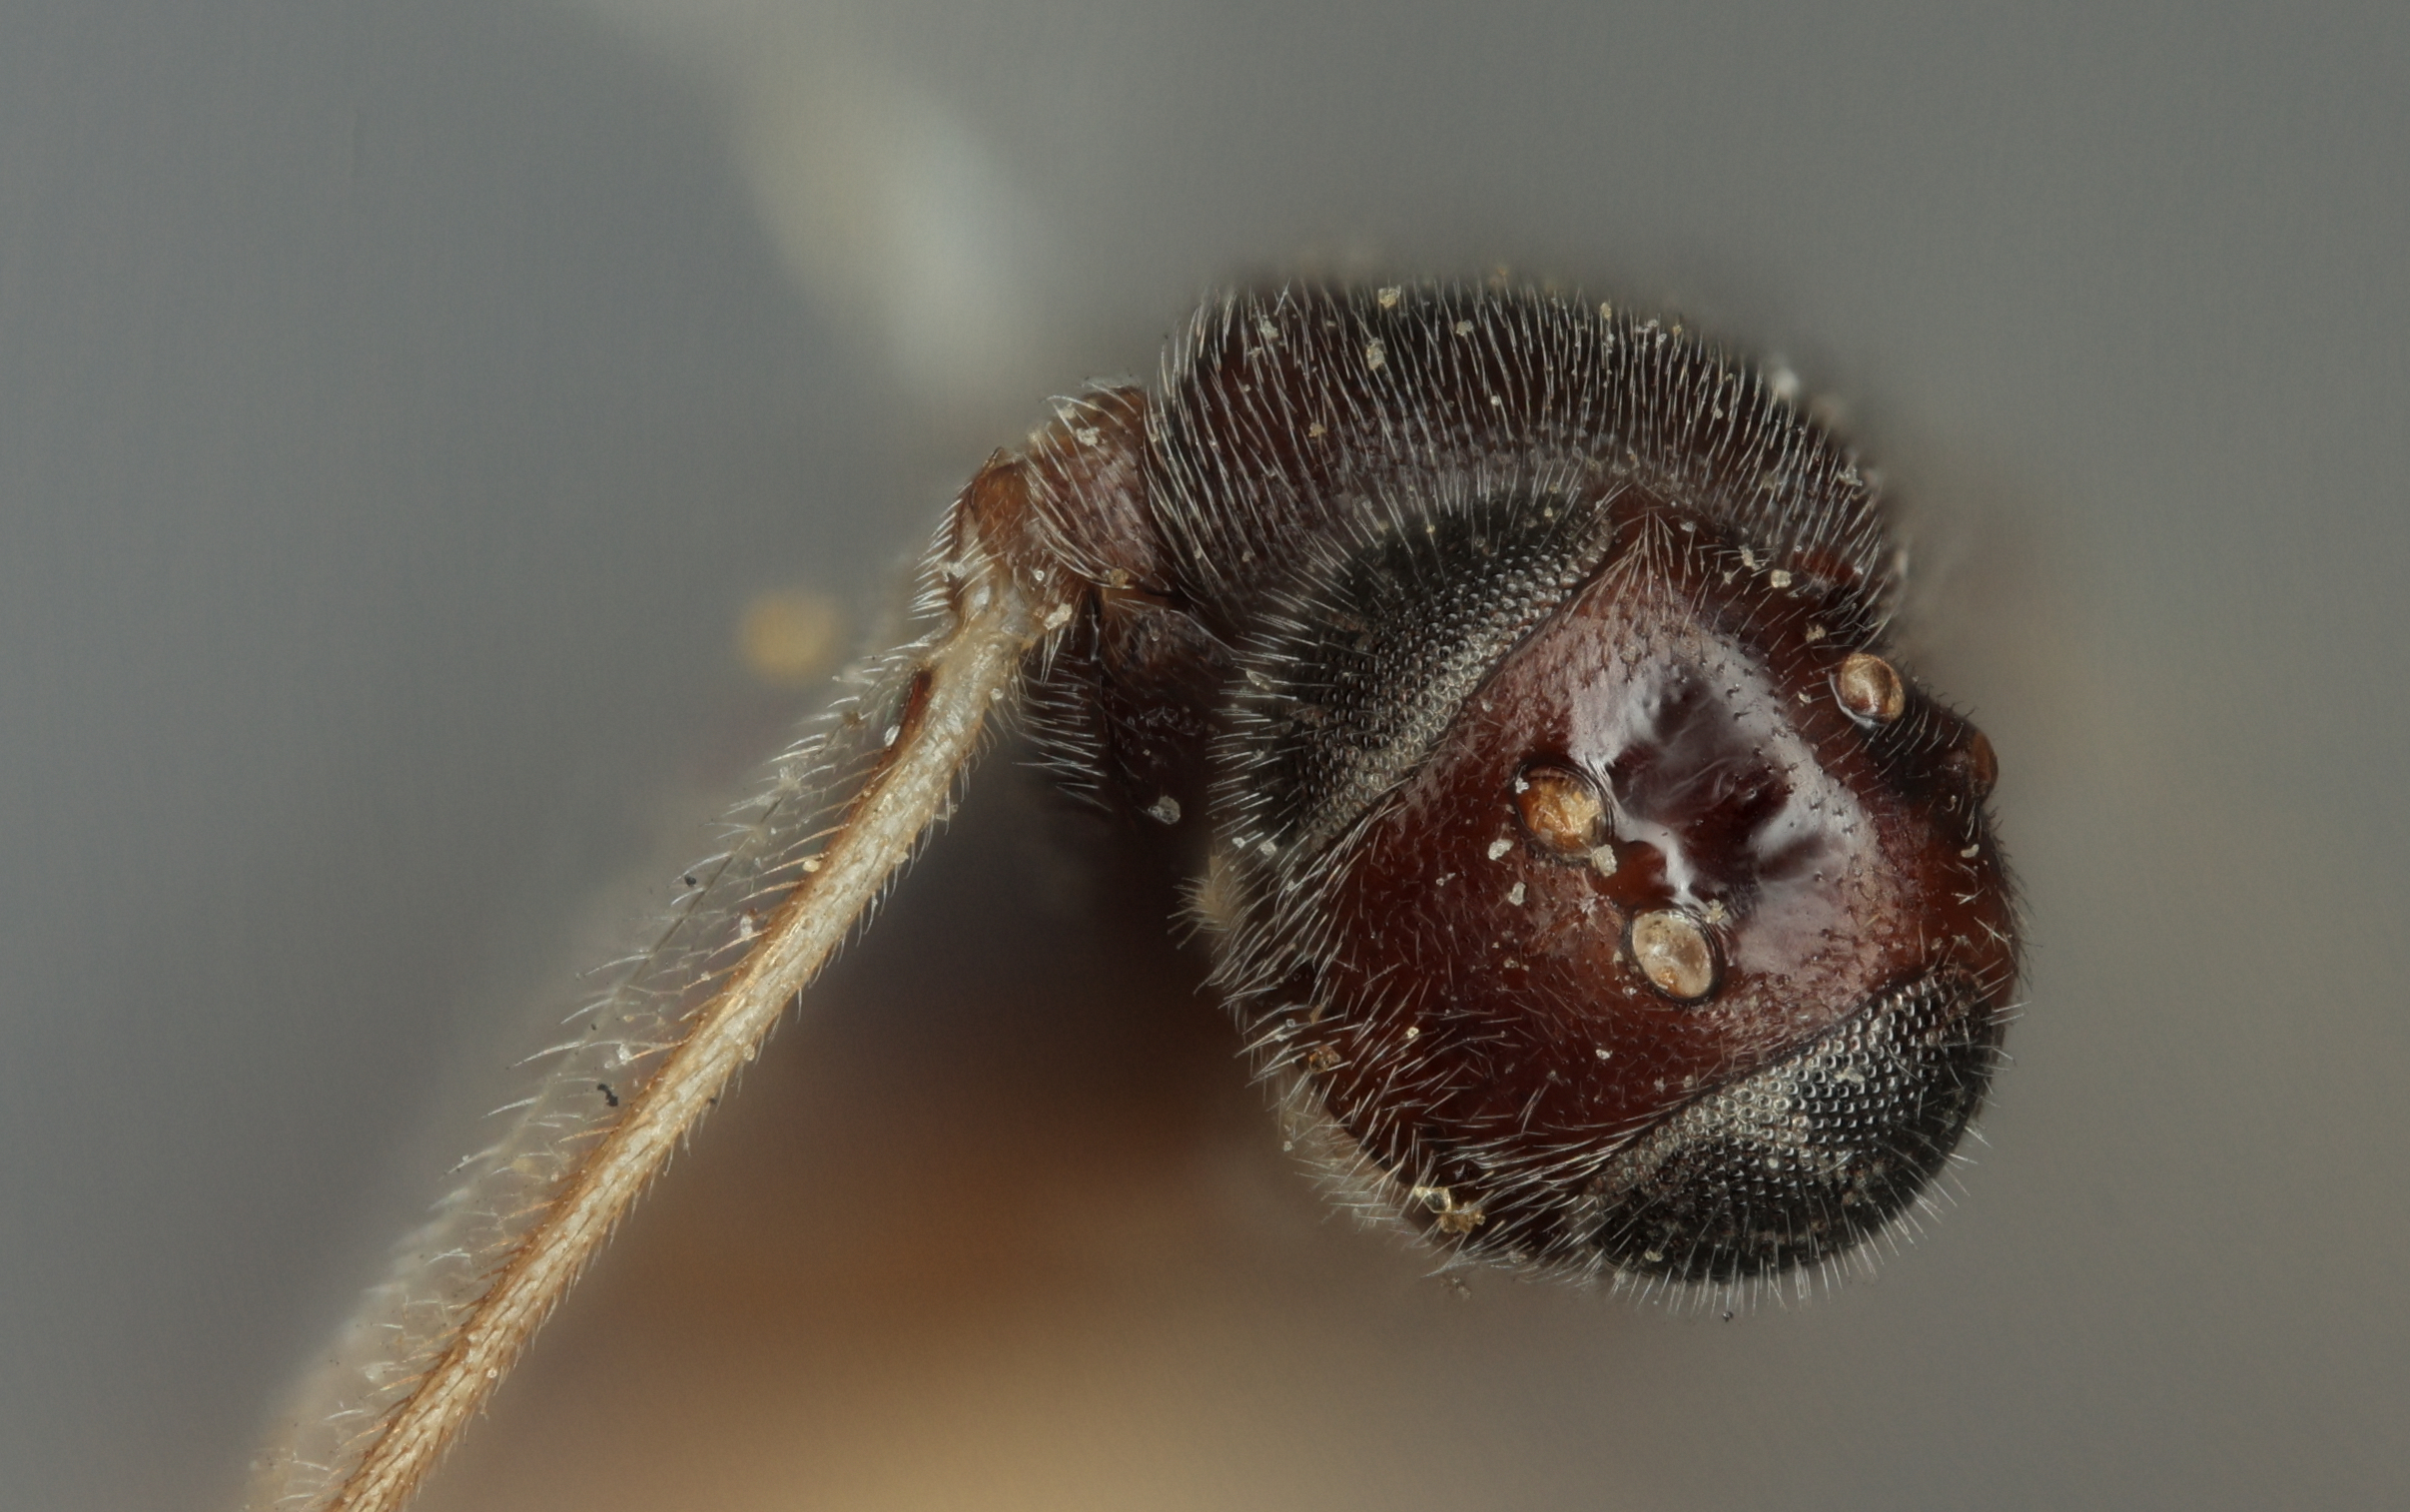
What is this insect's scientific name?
Apanteles theclae
